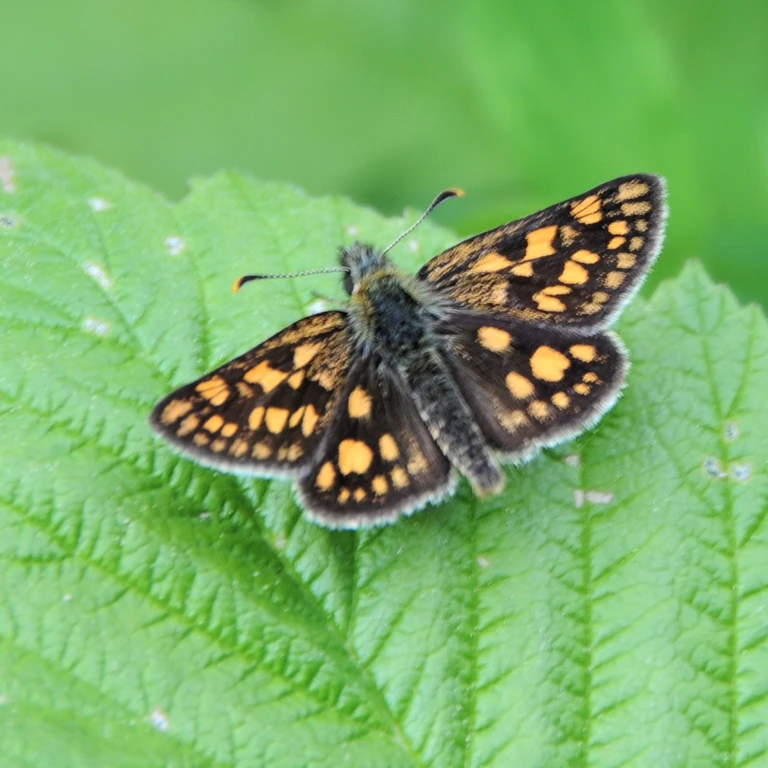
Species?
Carterocephalus palaemon
